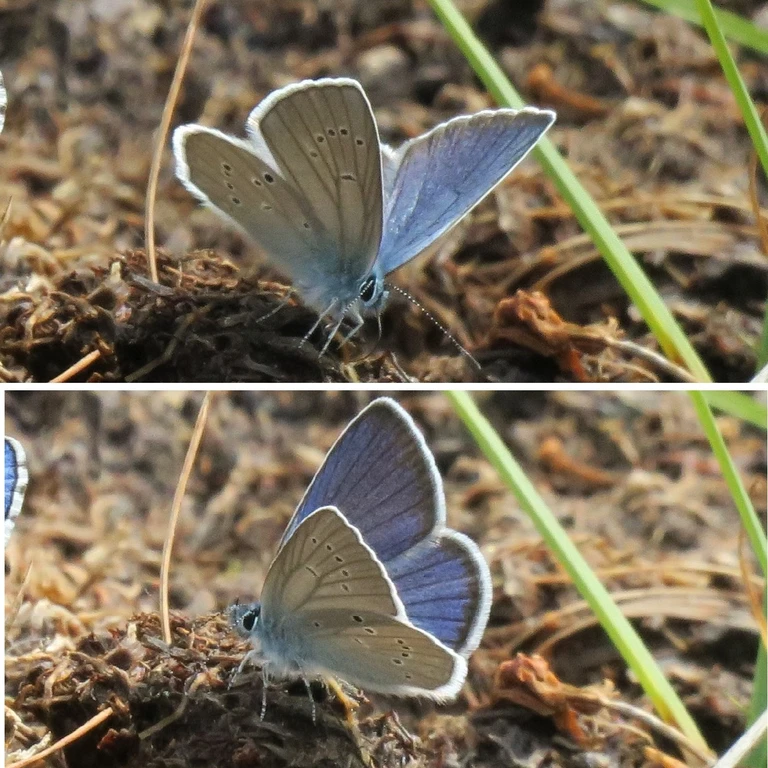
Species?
Cyaniris semiargus
